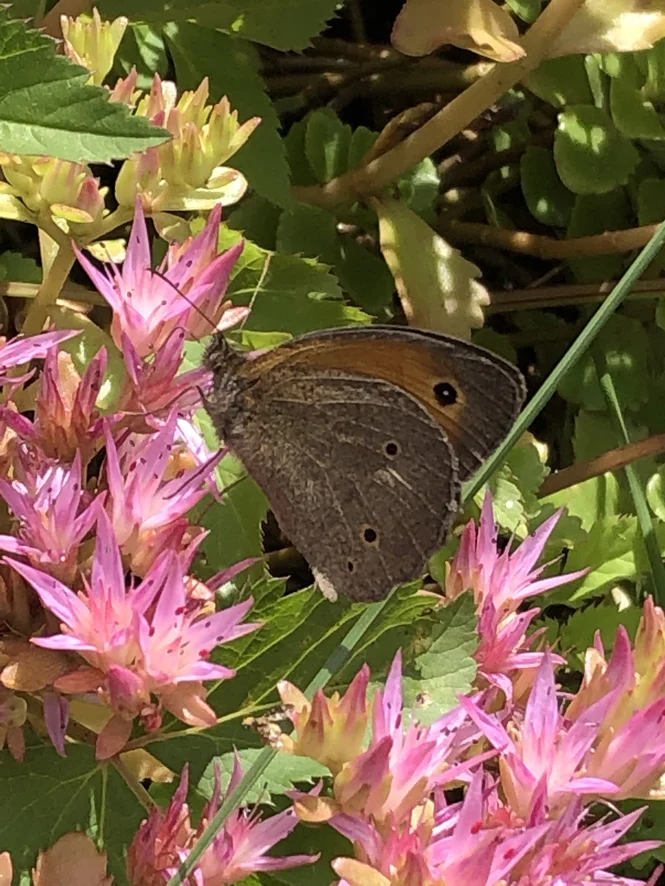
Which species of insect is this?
Maniola jurtina
